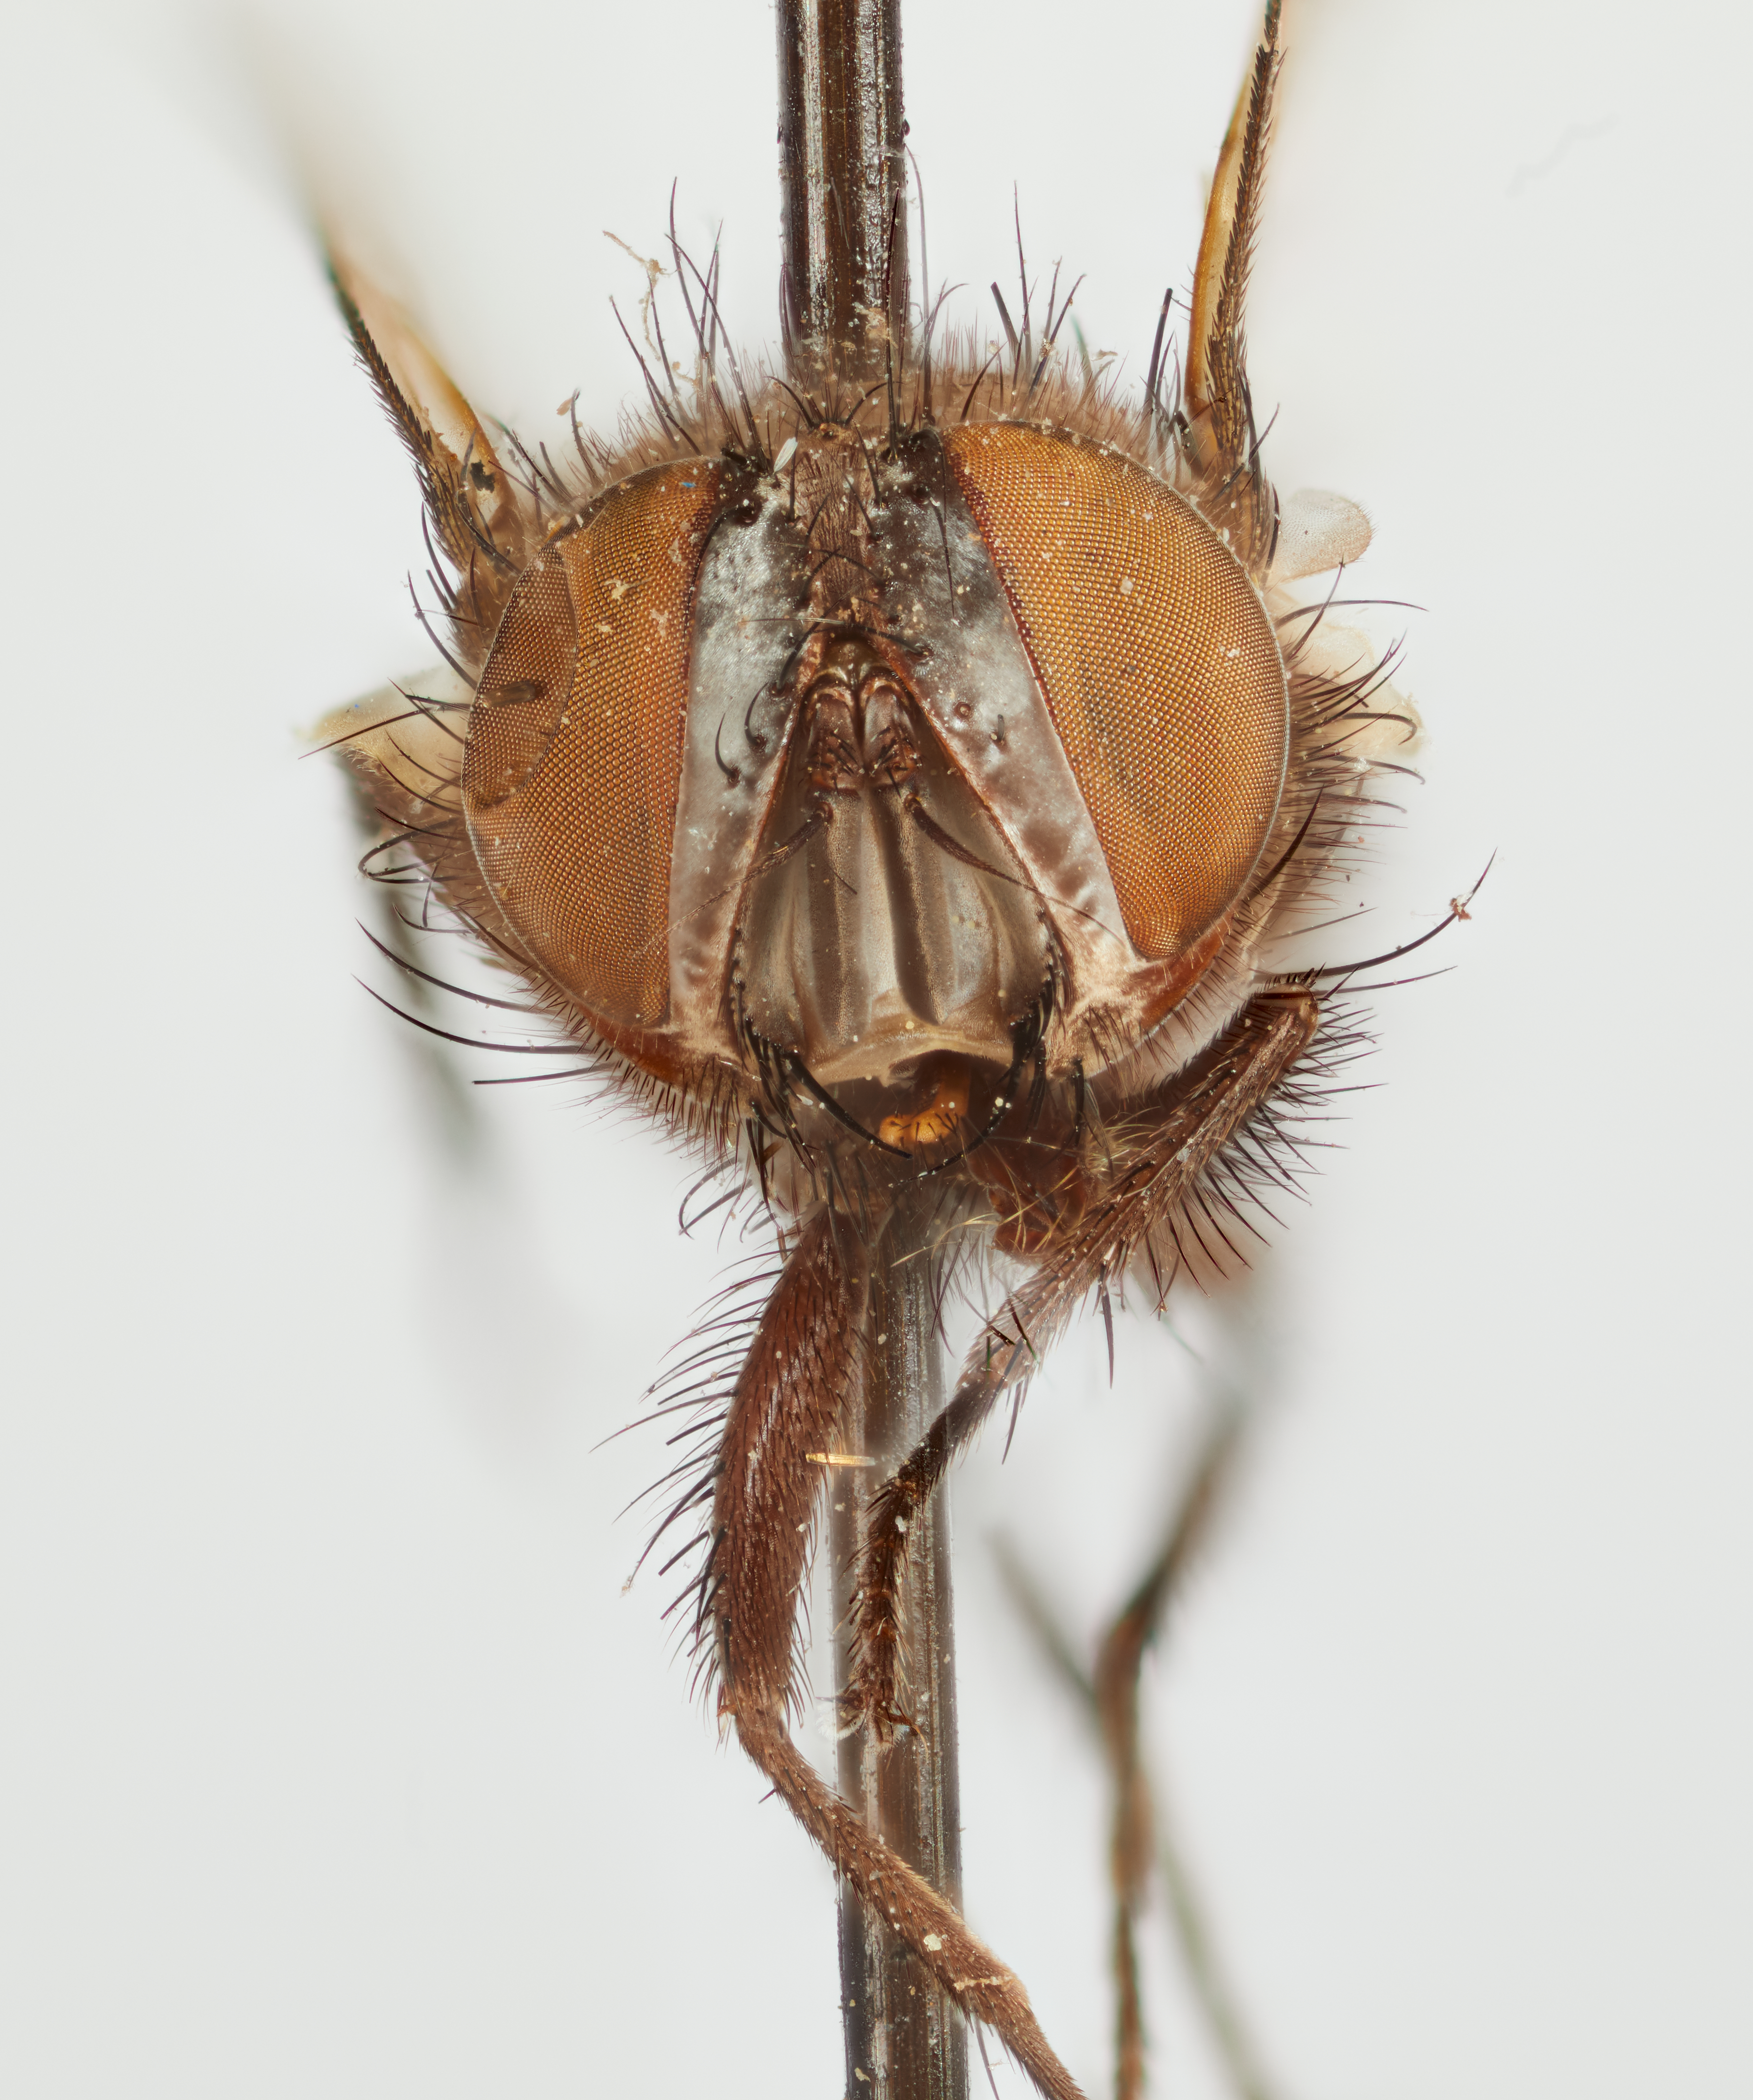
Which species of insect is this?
Exorista dorsalis
